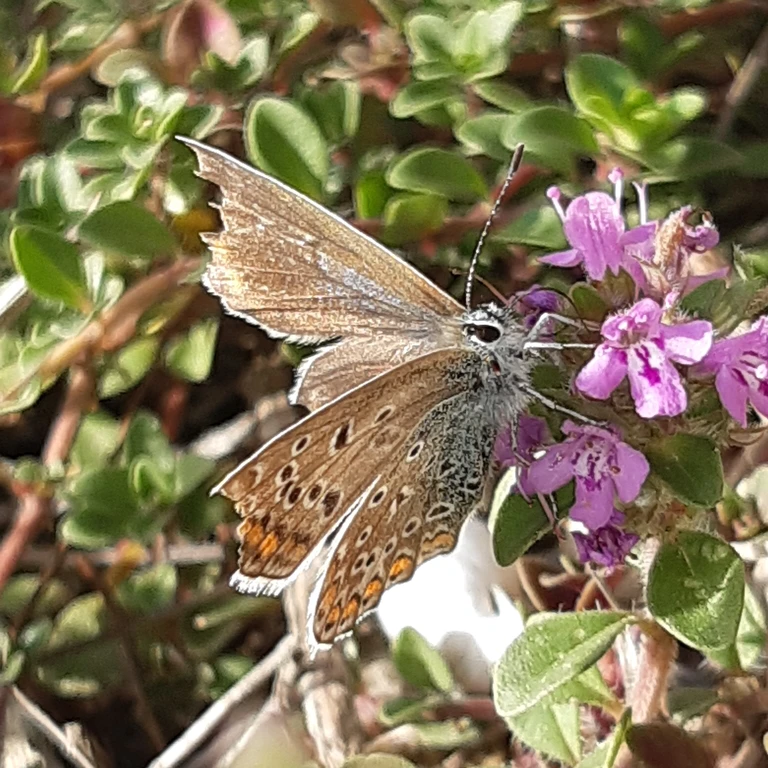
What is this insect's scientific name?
Polyommatus icarus
